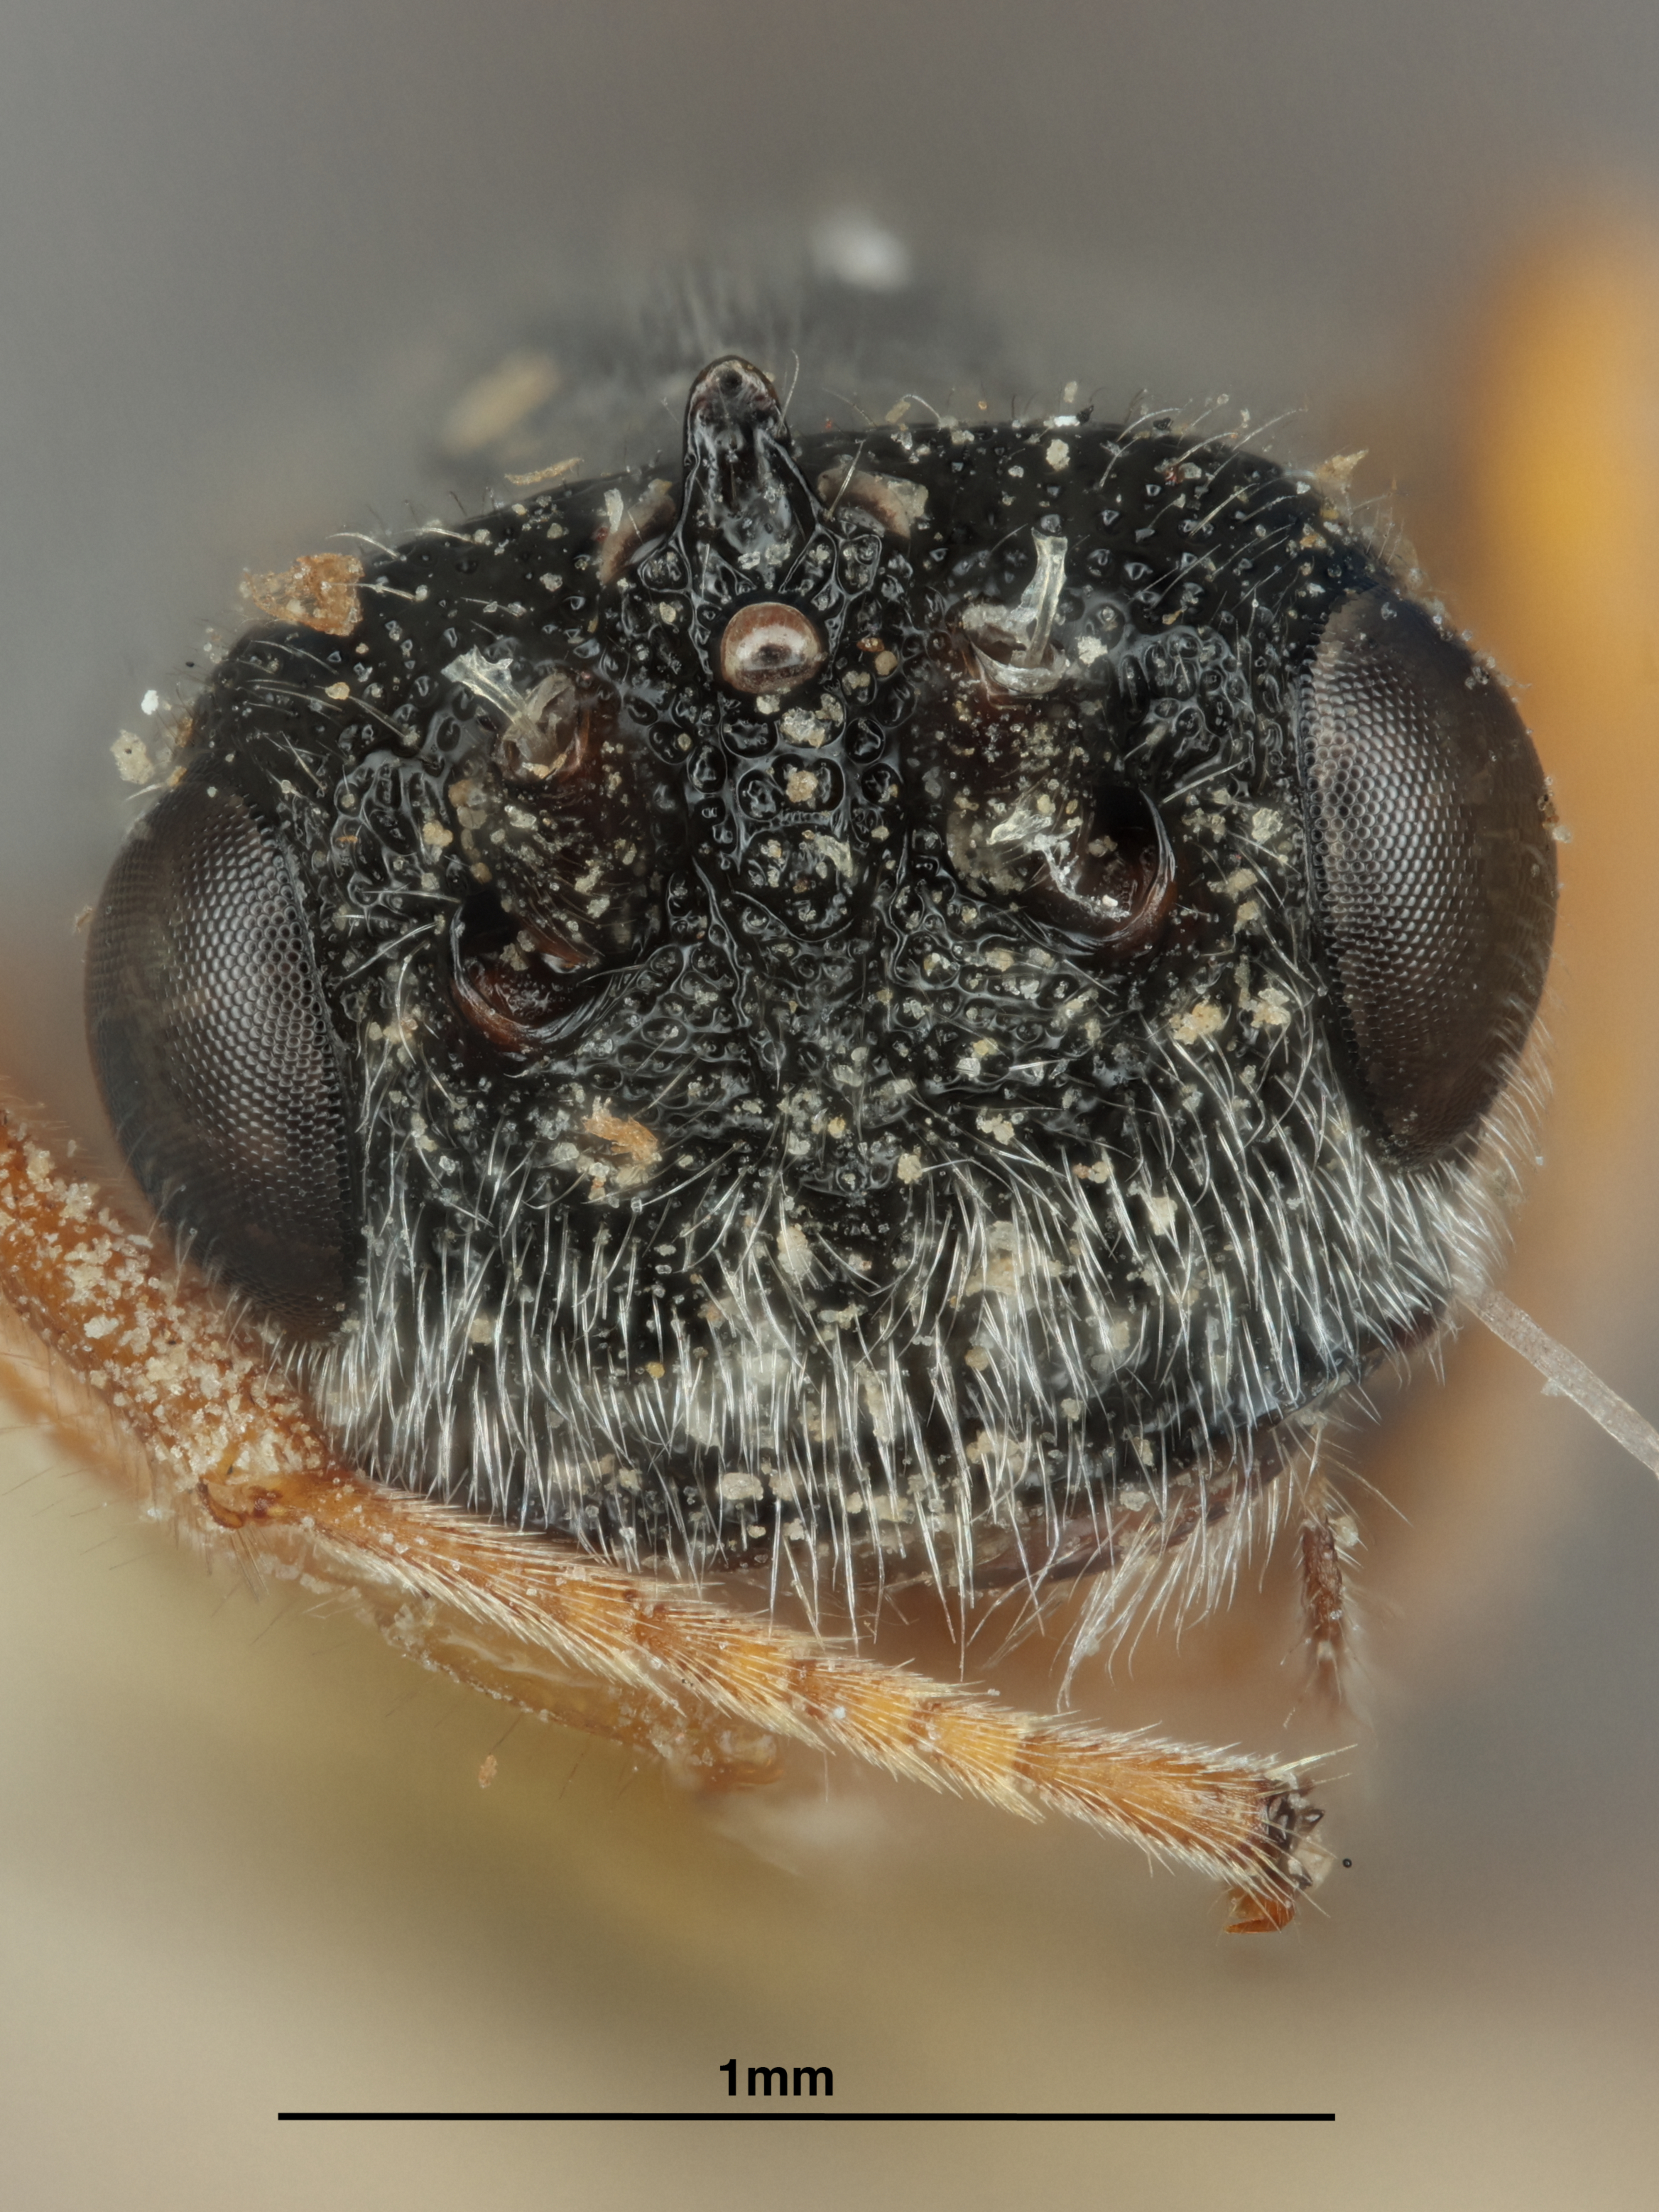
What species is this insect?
Urosigalphus muesebecki
